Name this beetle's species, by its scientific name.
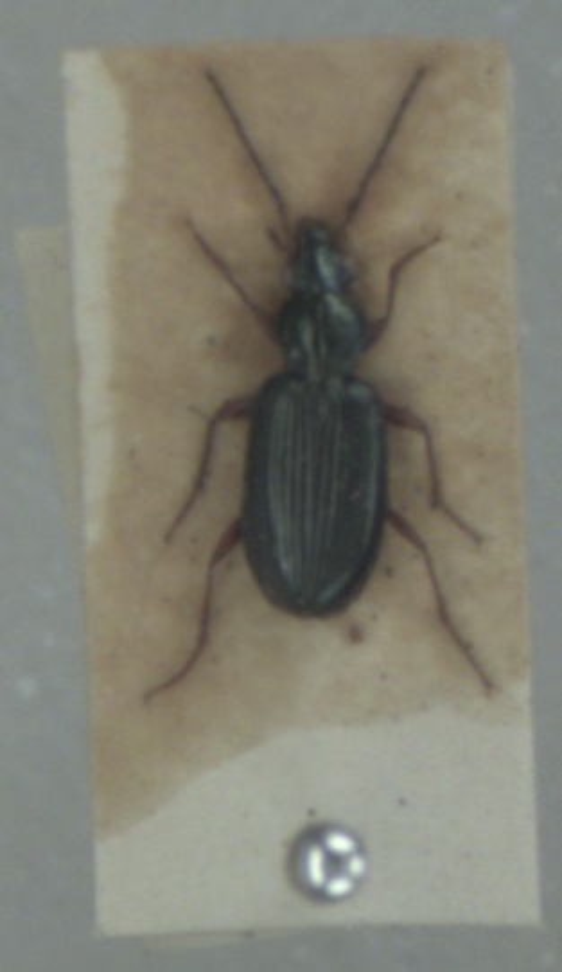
Bembidion decorum
